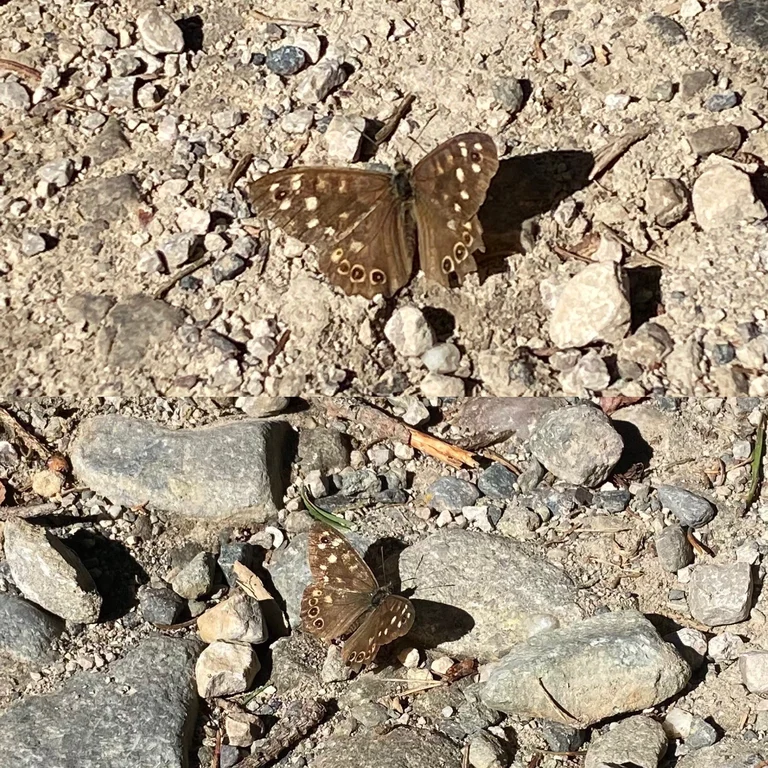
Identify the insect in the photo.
Pararge aegeria
